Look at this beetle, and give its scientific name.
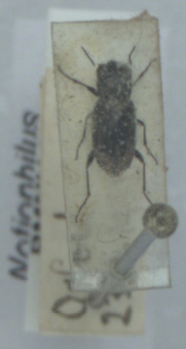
Notiophilus substriatus
